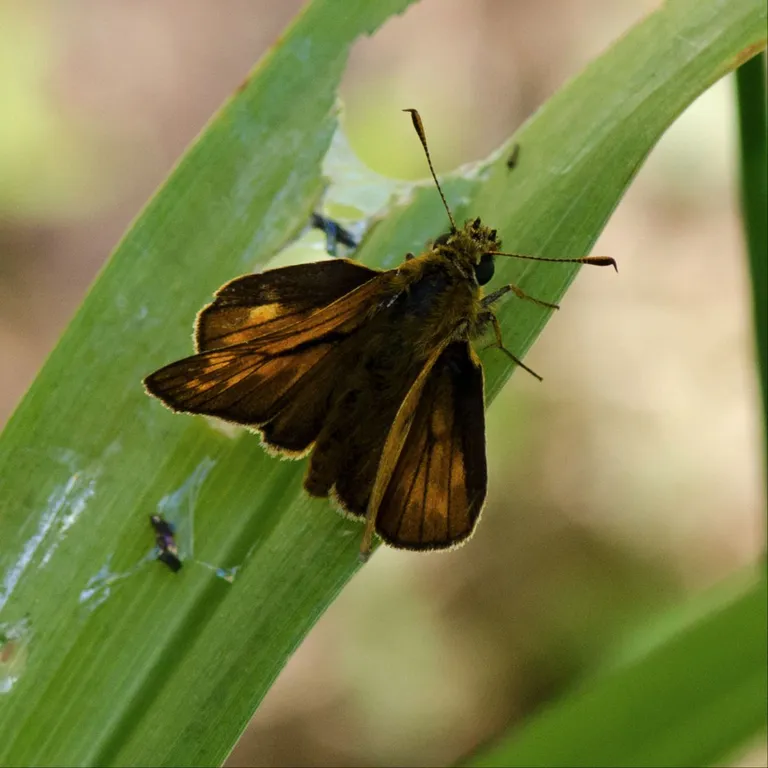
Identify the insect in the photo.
Ochlodes sylvanus (also Ochlodes venata)
